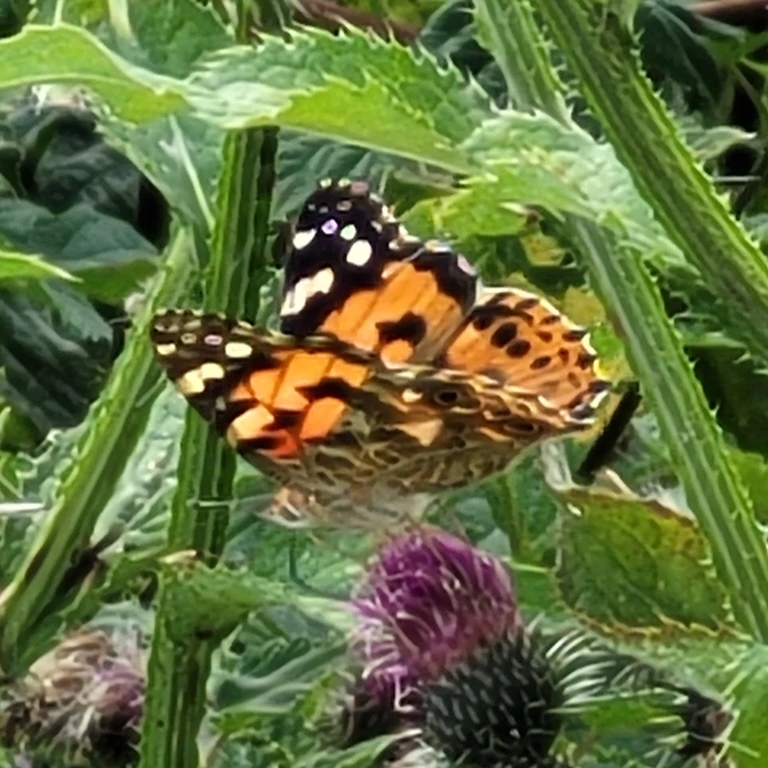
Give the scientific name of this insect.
Vanessa cardui
